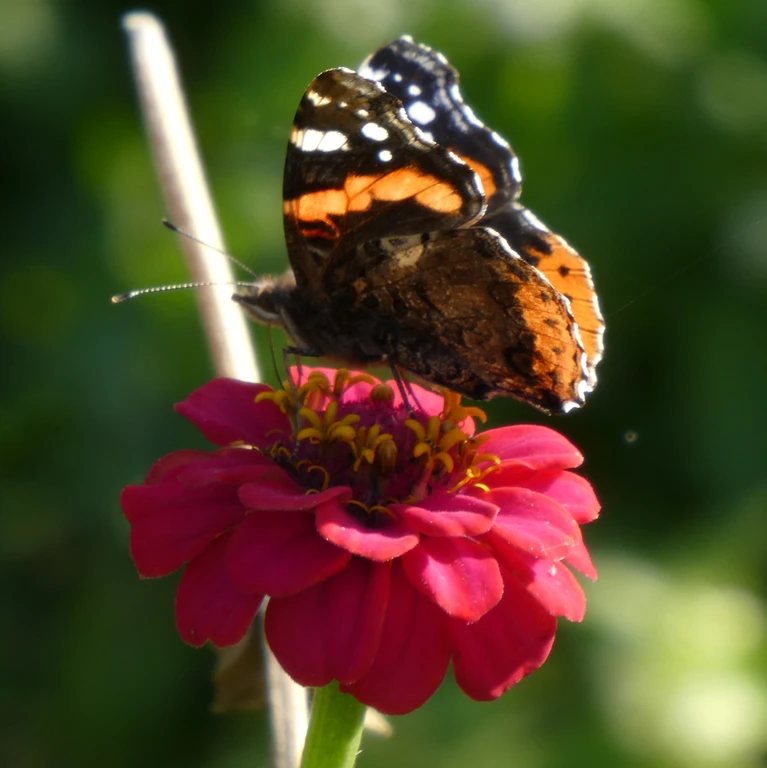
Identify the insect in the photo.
Vanessa atalanta
